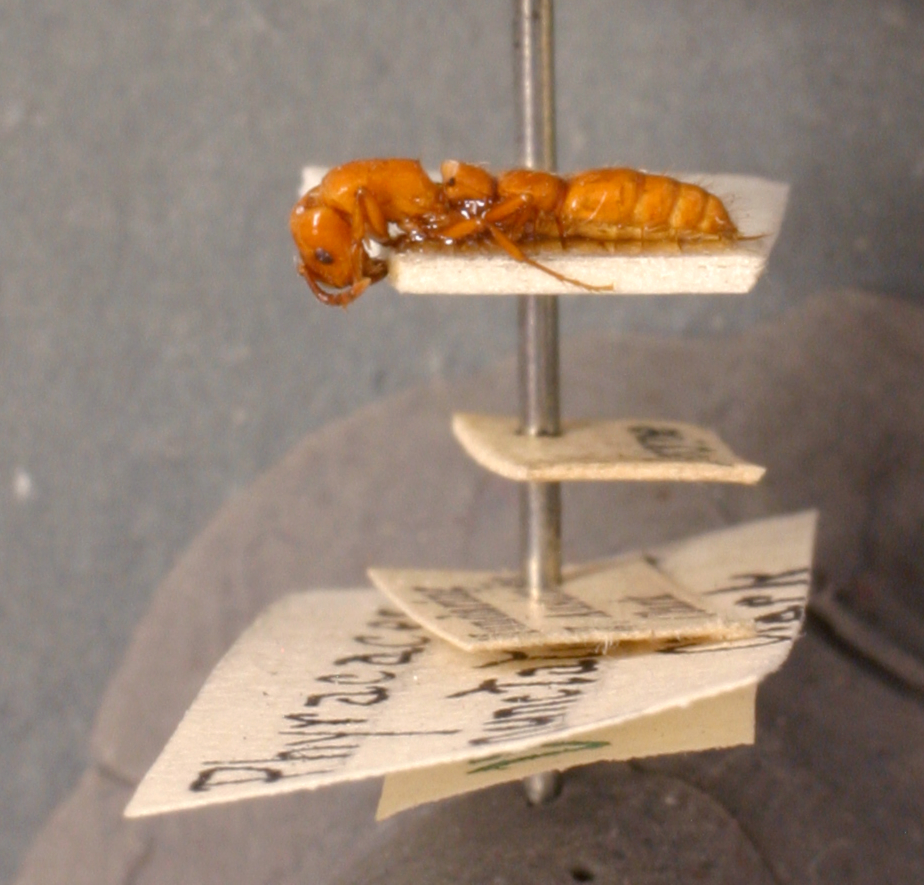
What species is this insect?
Phyracaces punctatissima
